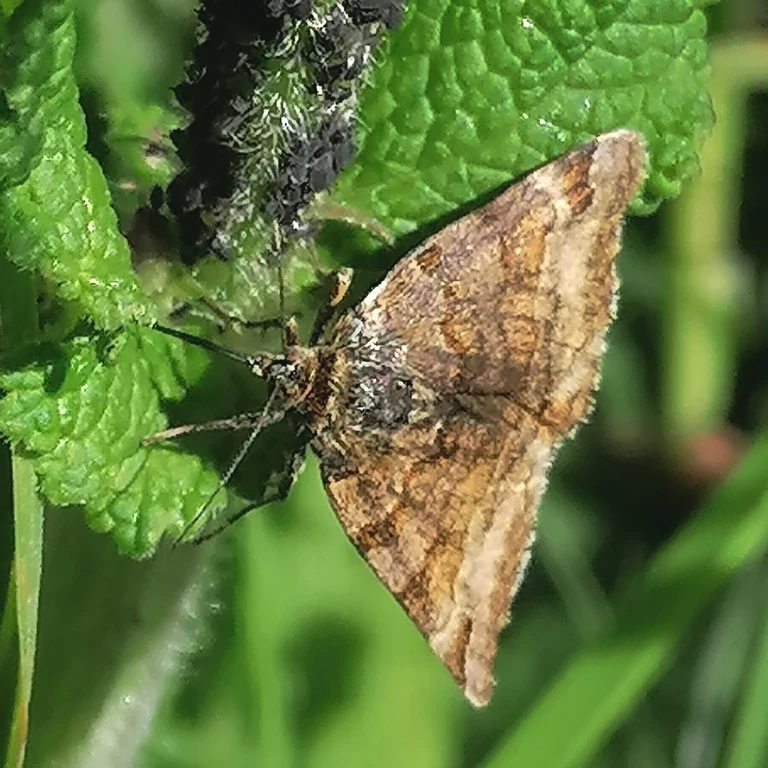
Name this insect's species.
Euclidia glyphica
